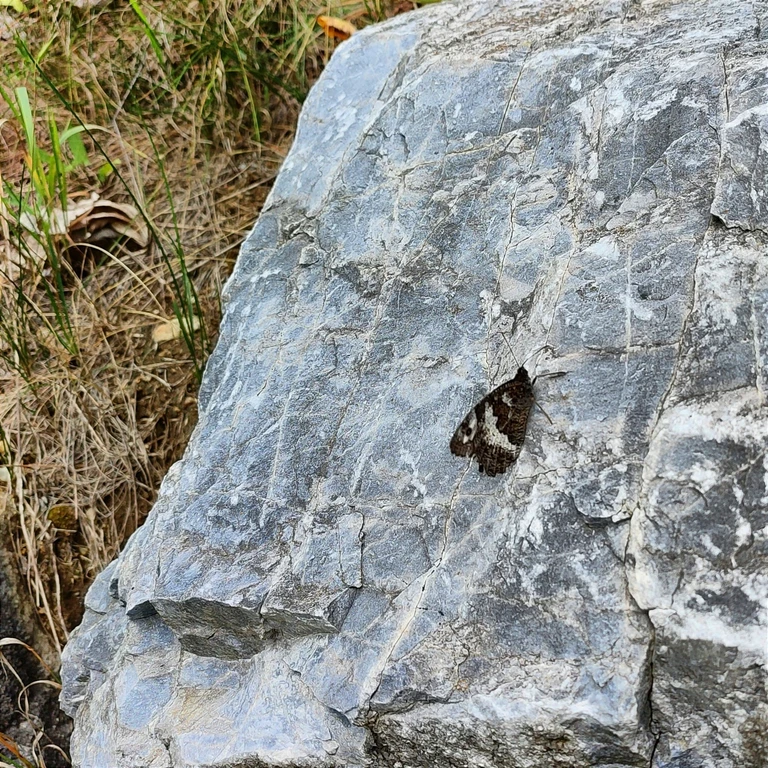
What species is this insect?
Brintesia circe
